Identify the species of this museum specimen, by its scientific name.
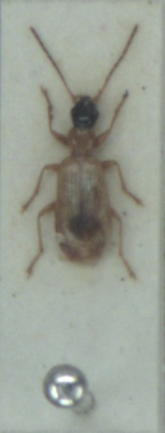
Demetrias monostigma
